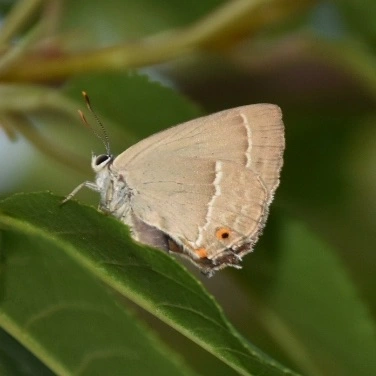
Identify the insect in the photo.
Favonius quercus (also Quercusia quercus)
